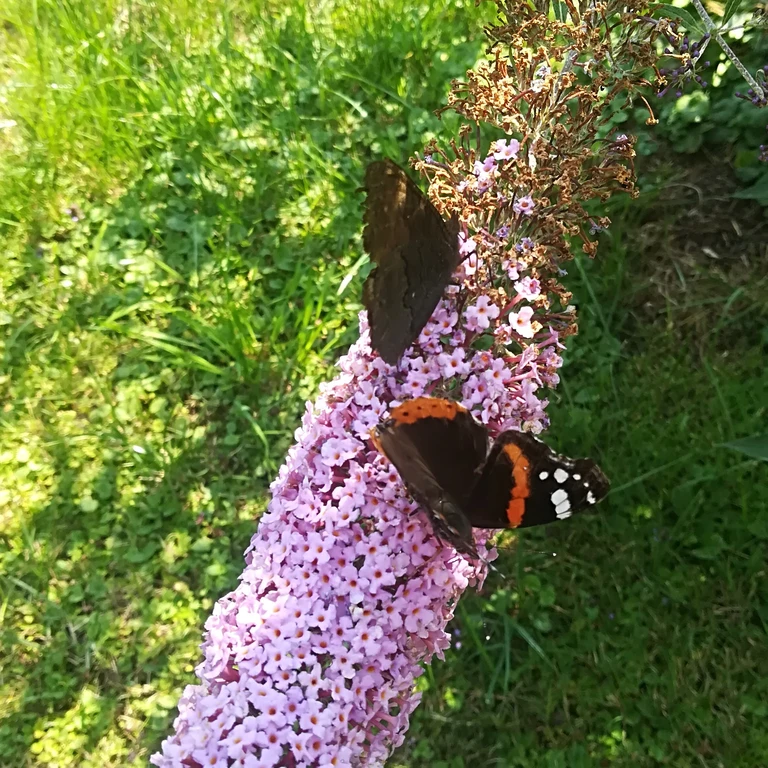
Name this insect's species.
Vanessa atalanta
